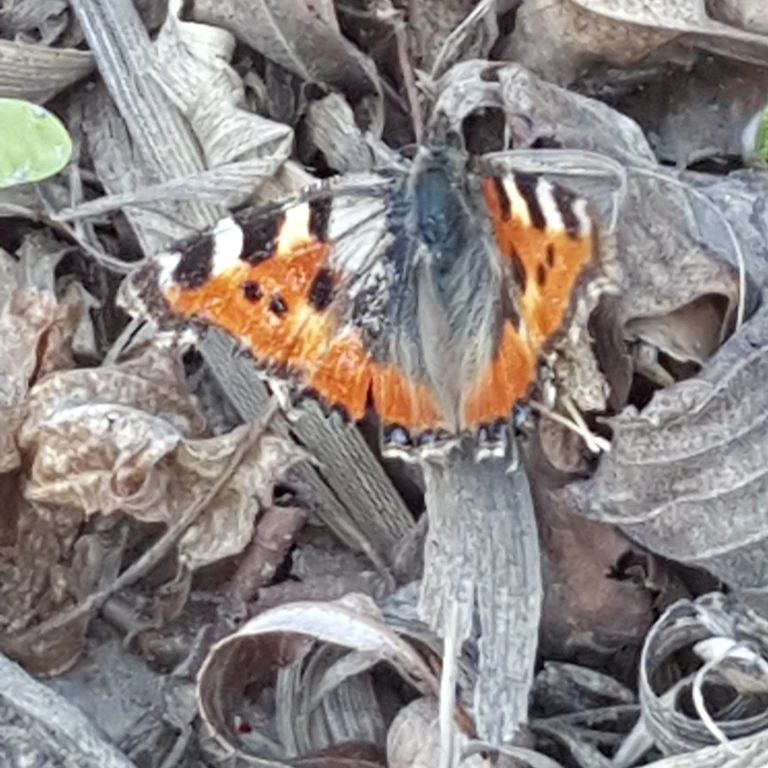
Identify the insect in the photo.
Aglais urticae
